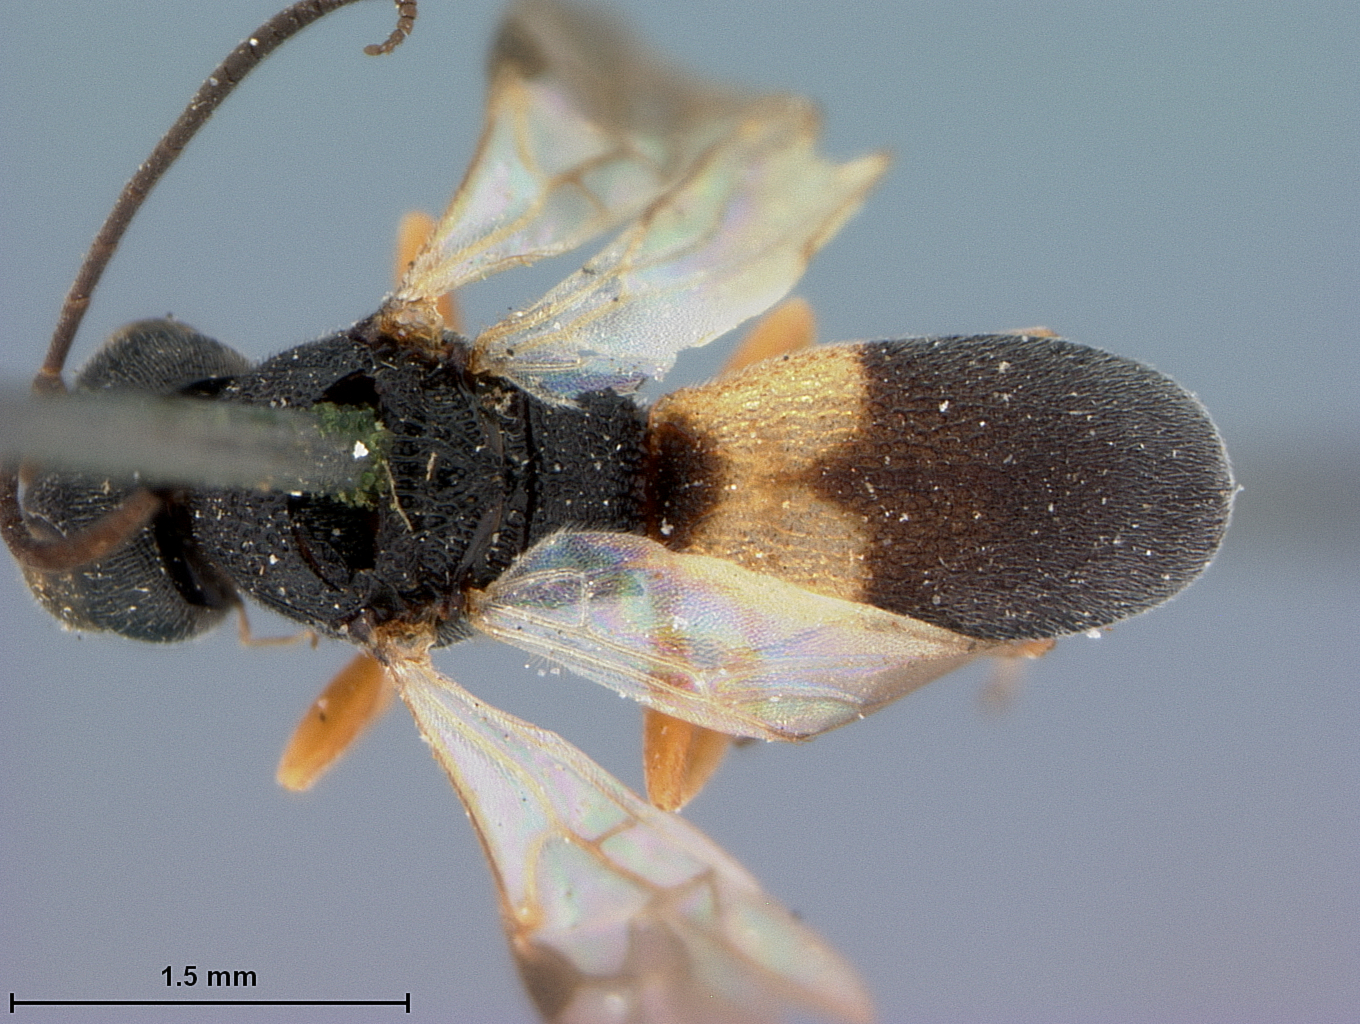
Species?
Chelonus connectens
